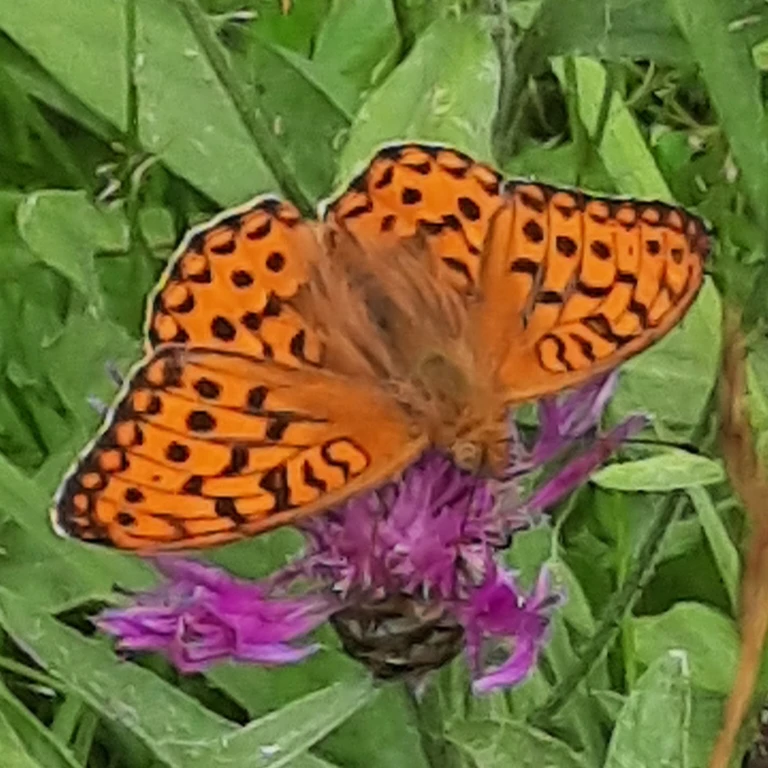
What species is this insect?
Fabriciana adippe
